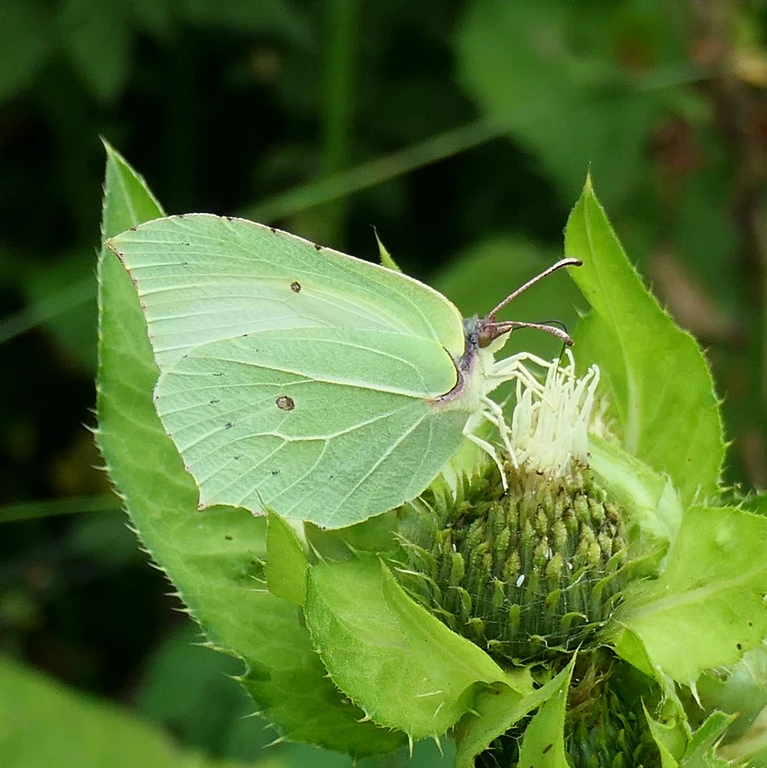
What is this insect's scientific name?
Gonepteryx rhamni
